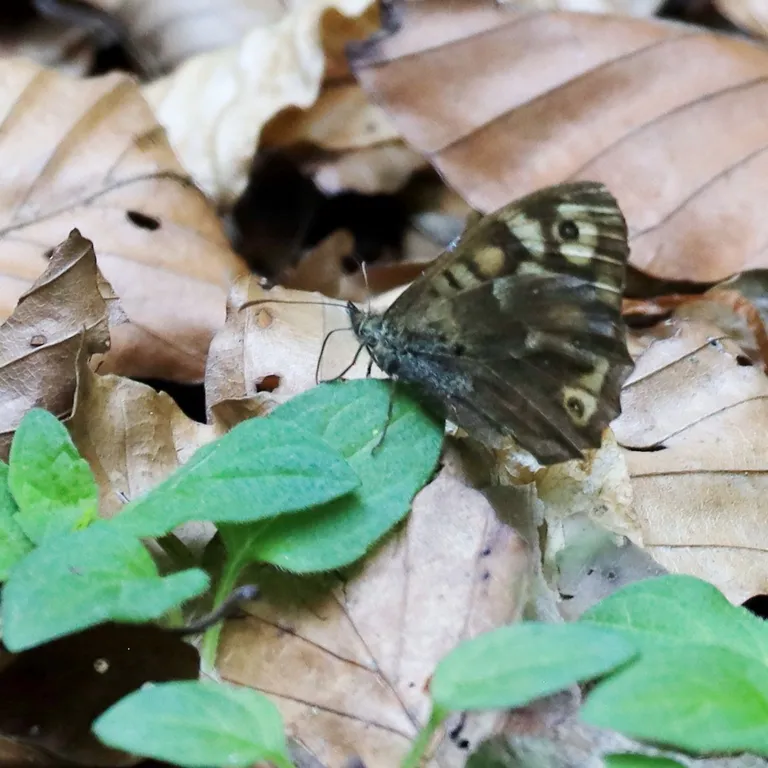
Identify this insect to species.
Pararge aegeria
